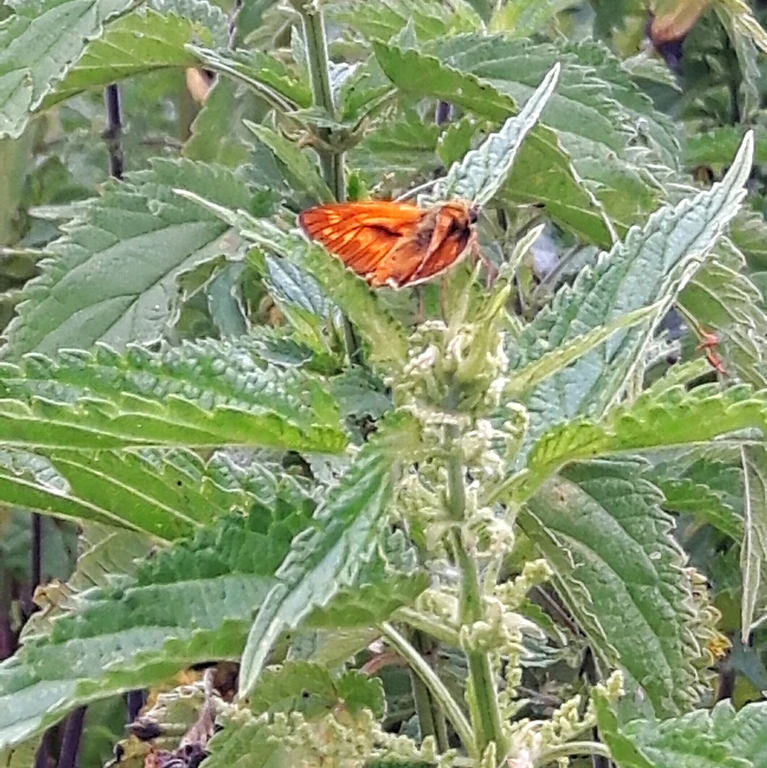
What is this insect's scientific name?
Ochlodes sylvanus (also Ochlodes venata)
